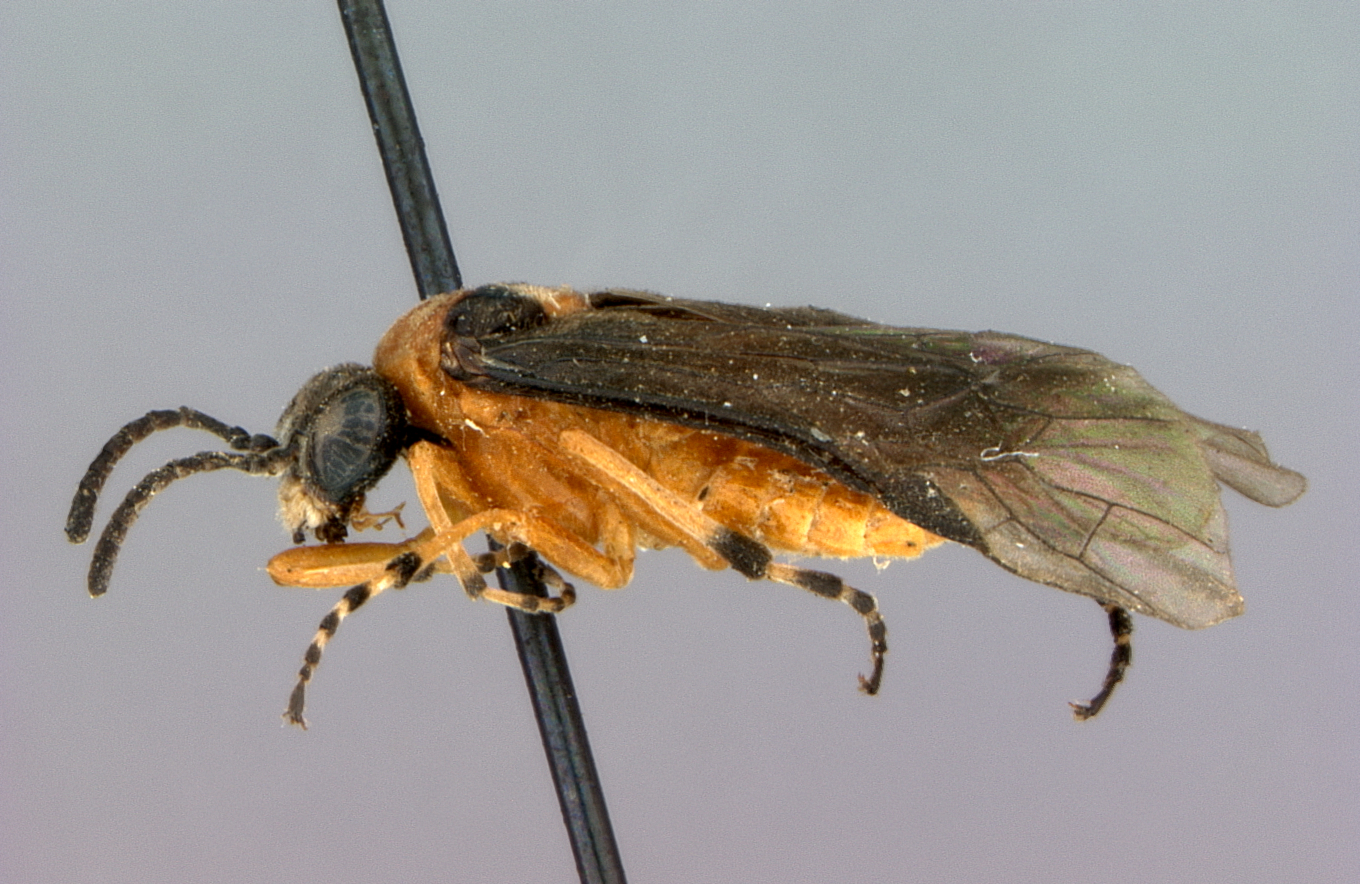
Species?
Athalia spinarum
